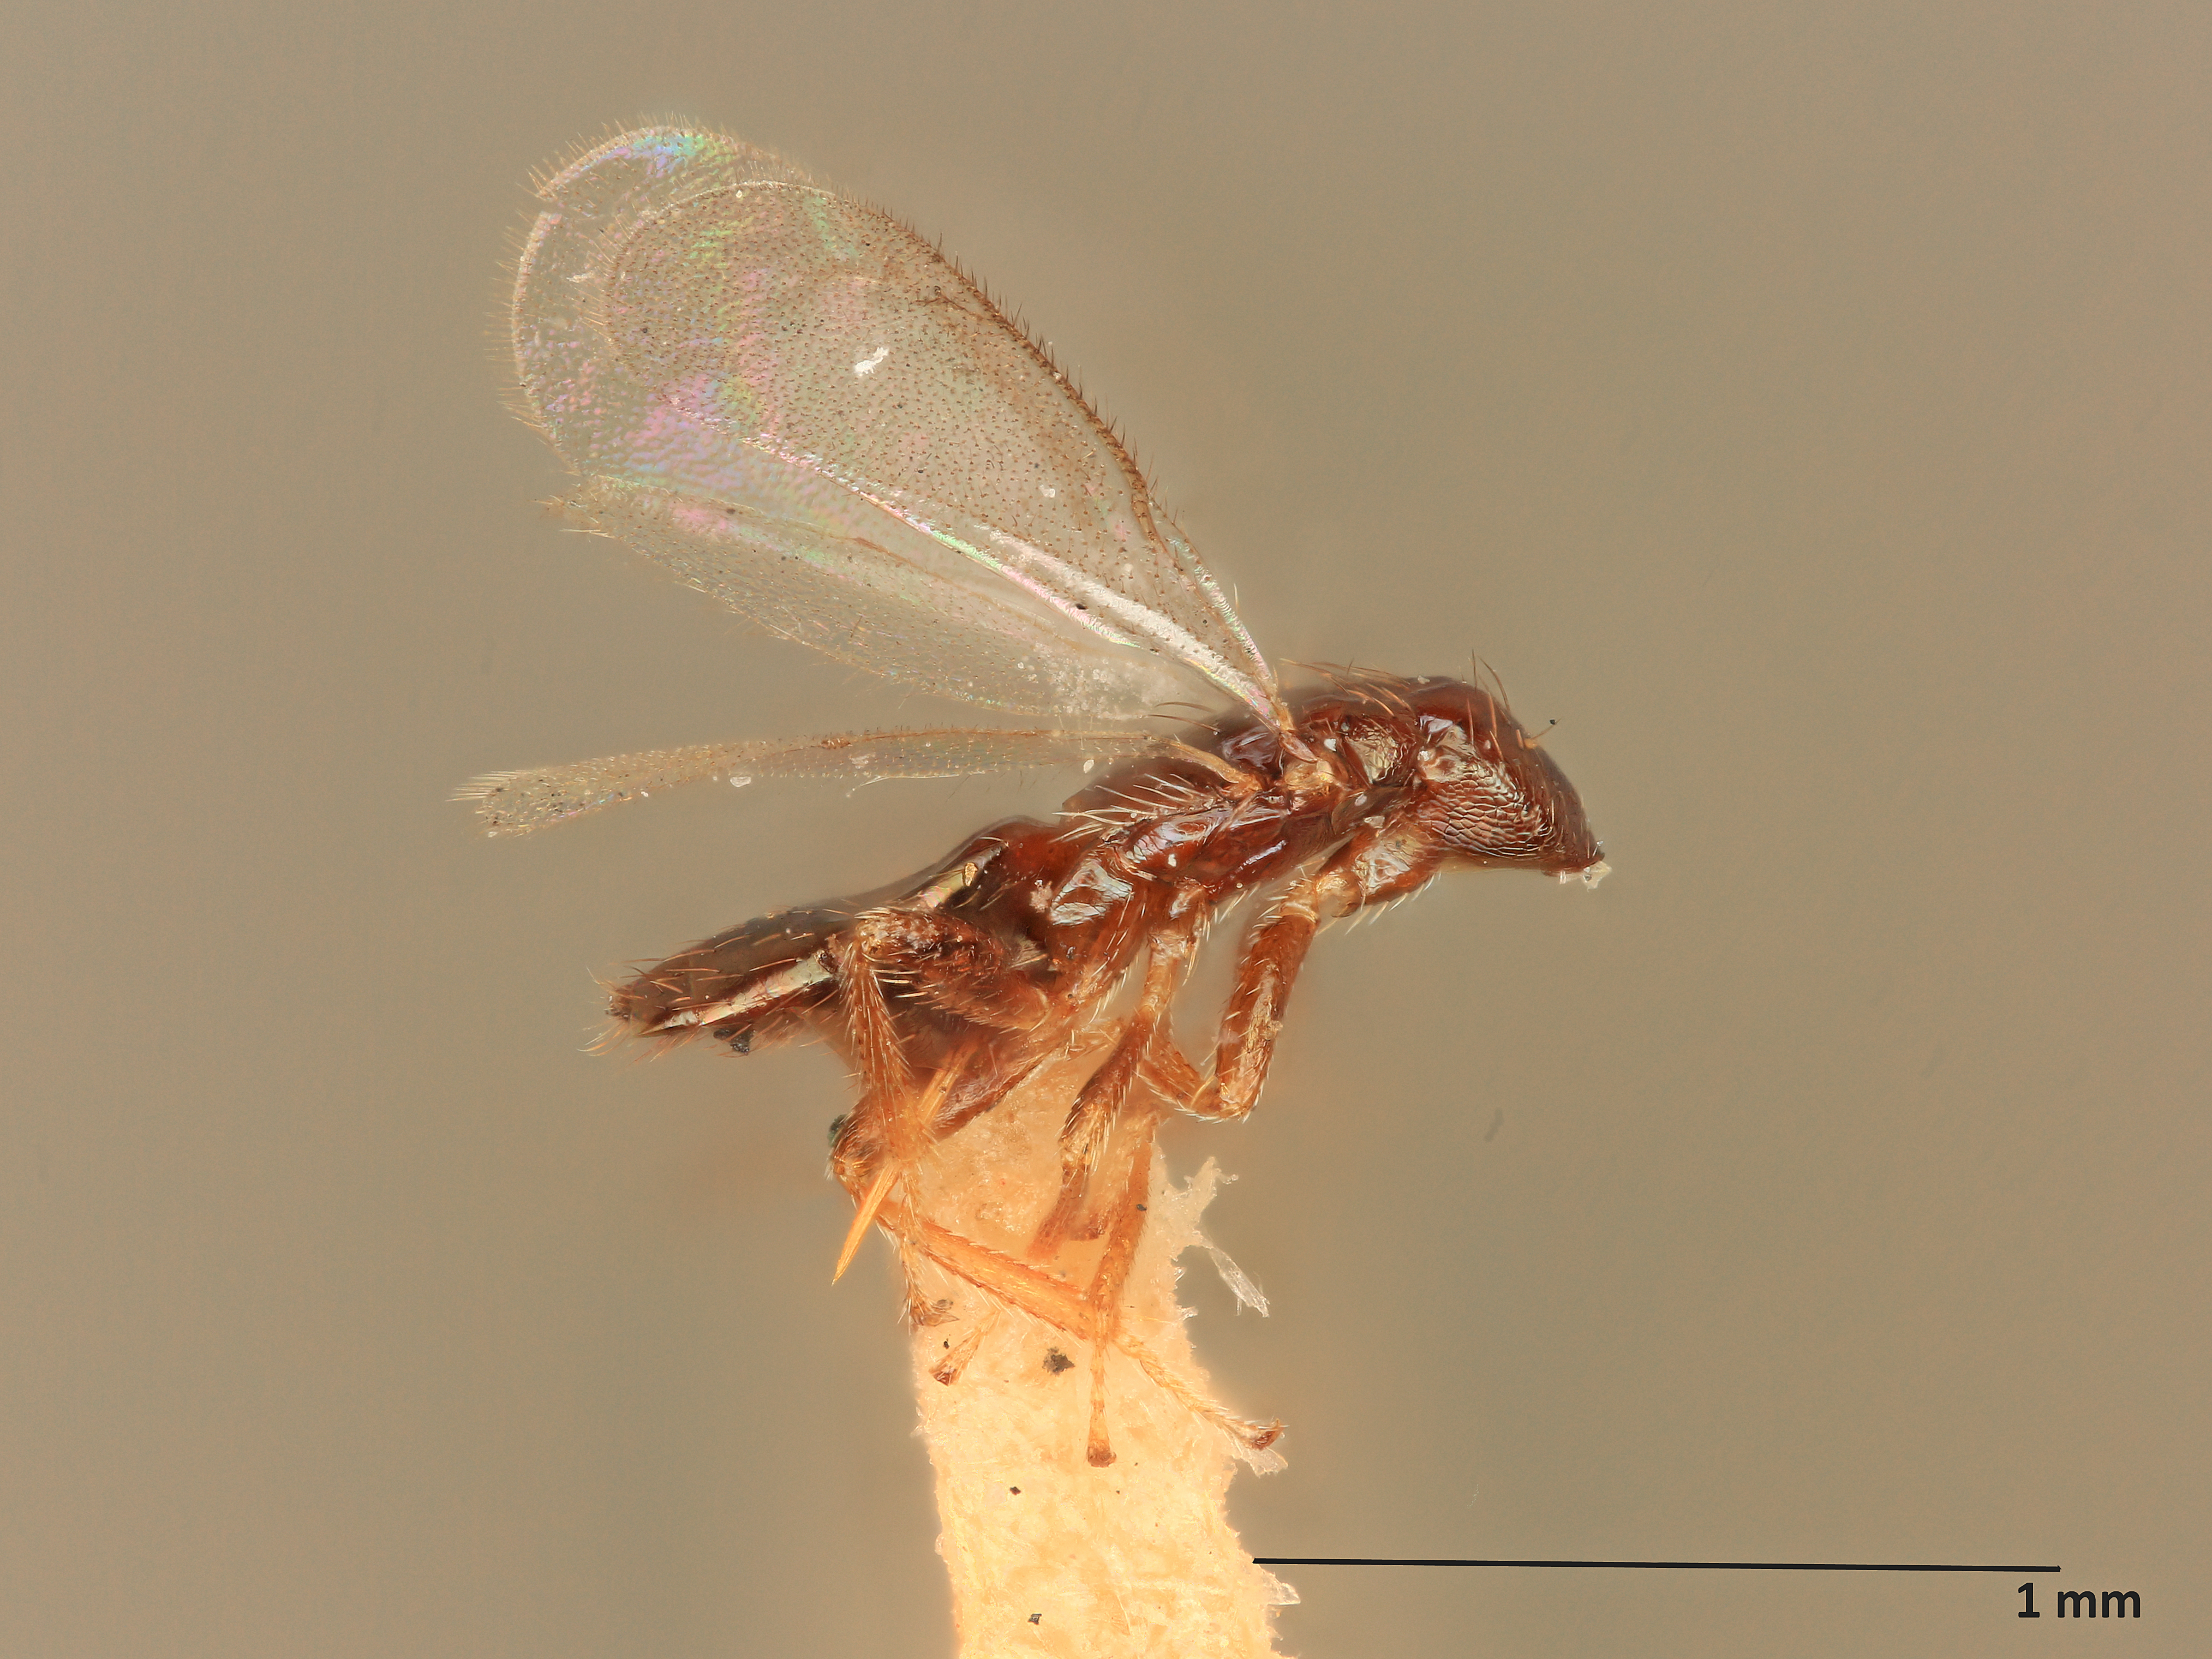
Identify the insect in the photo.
Hyssopus rhyacioniae
